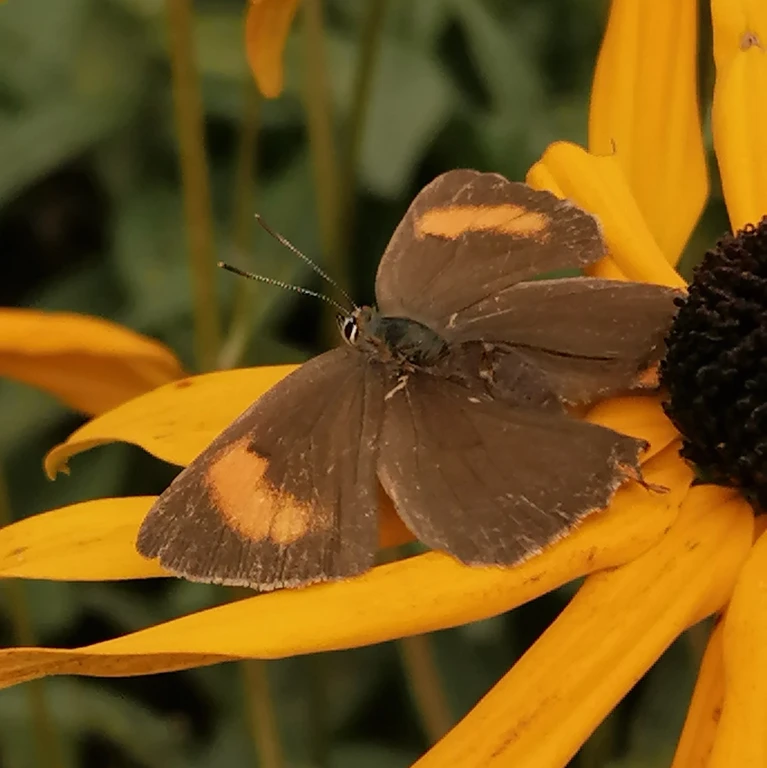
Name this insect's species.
Thecla betulae
